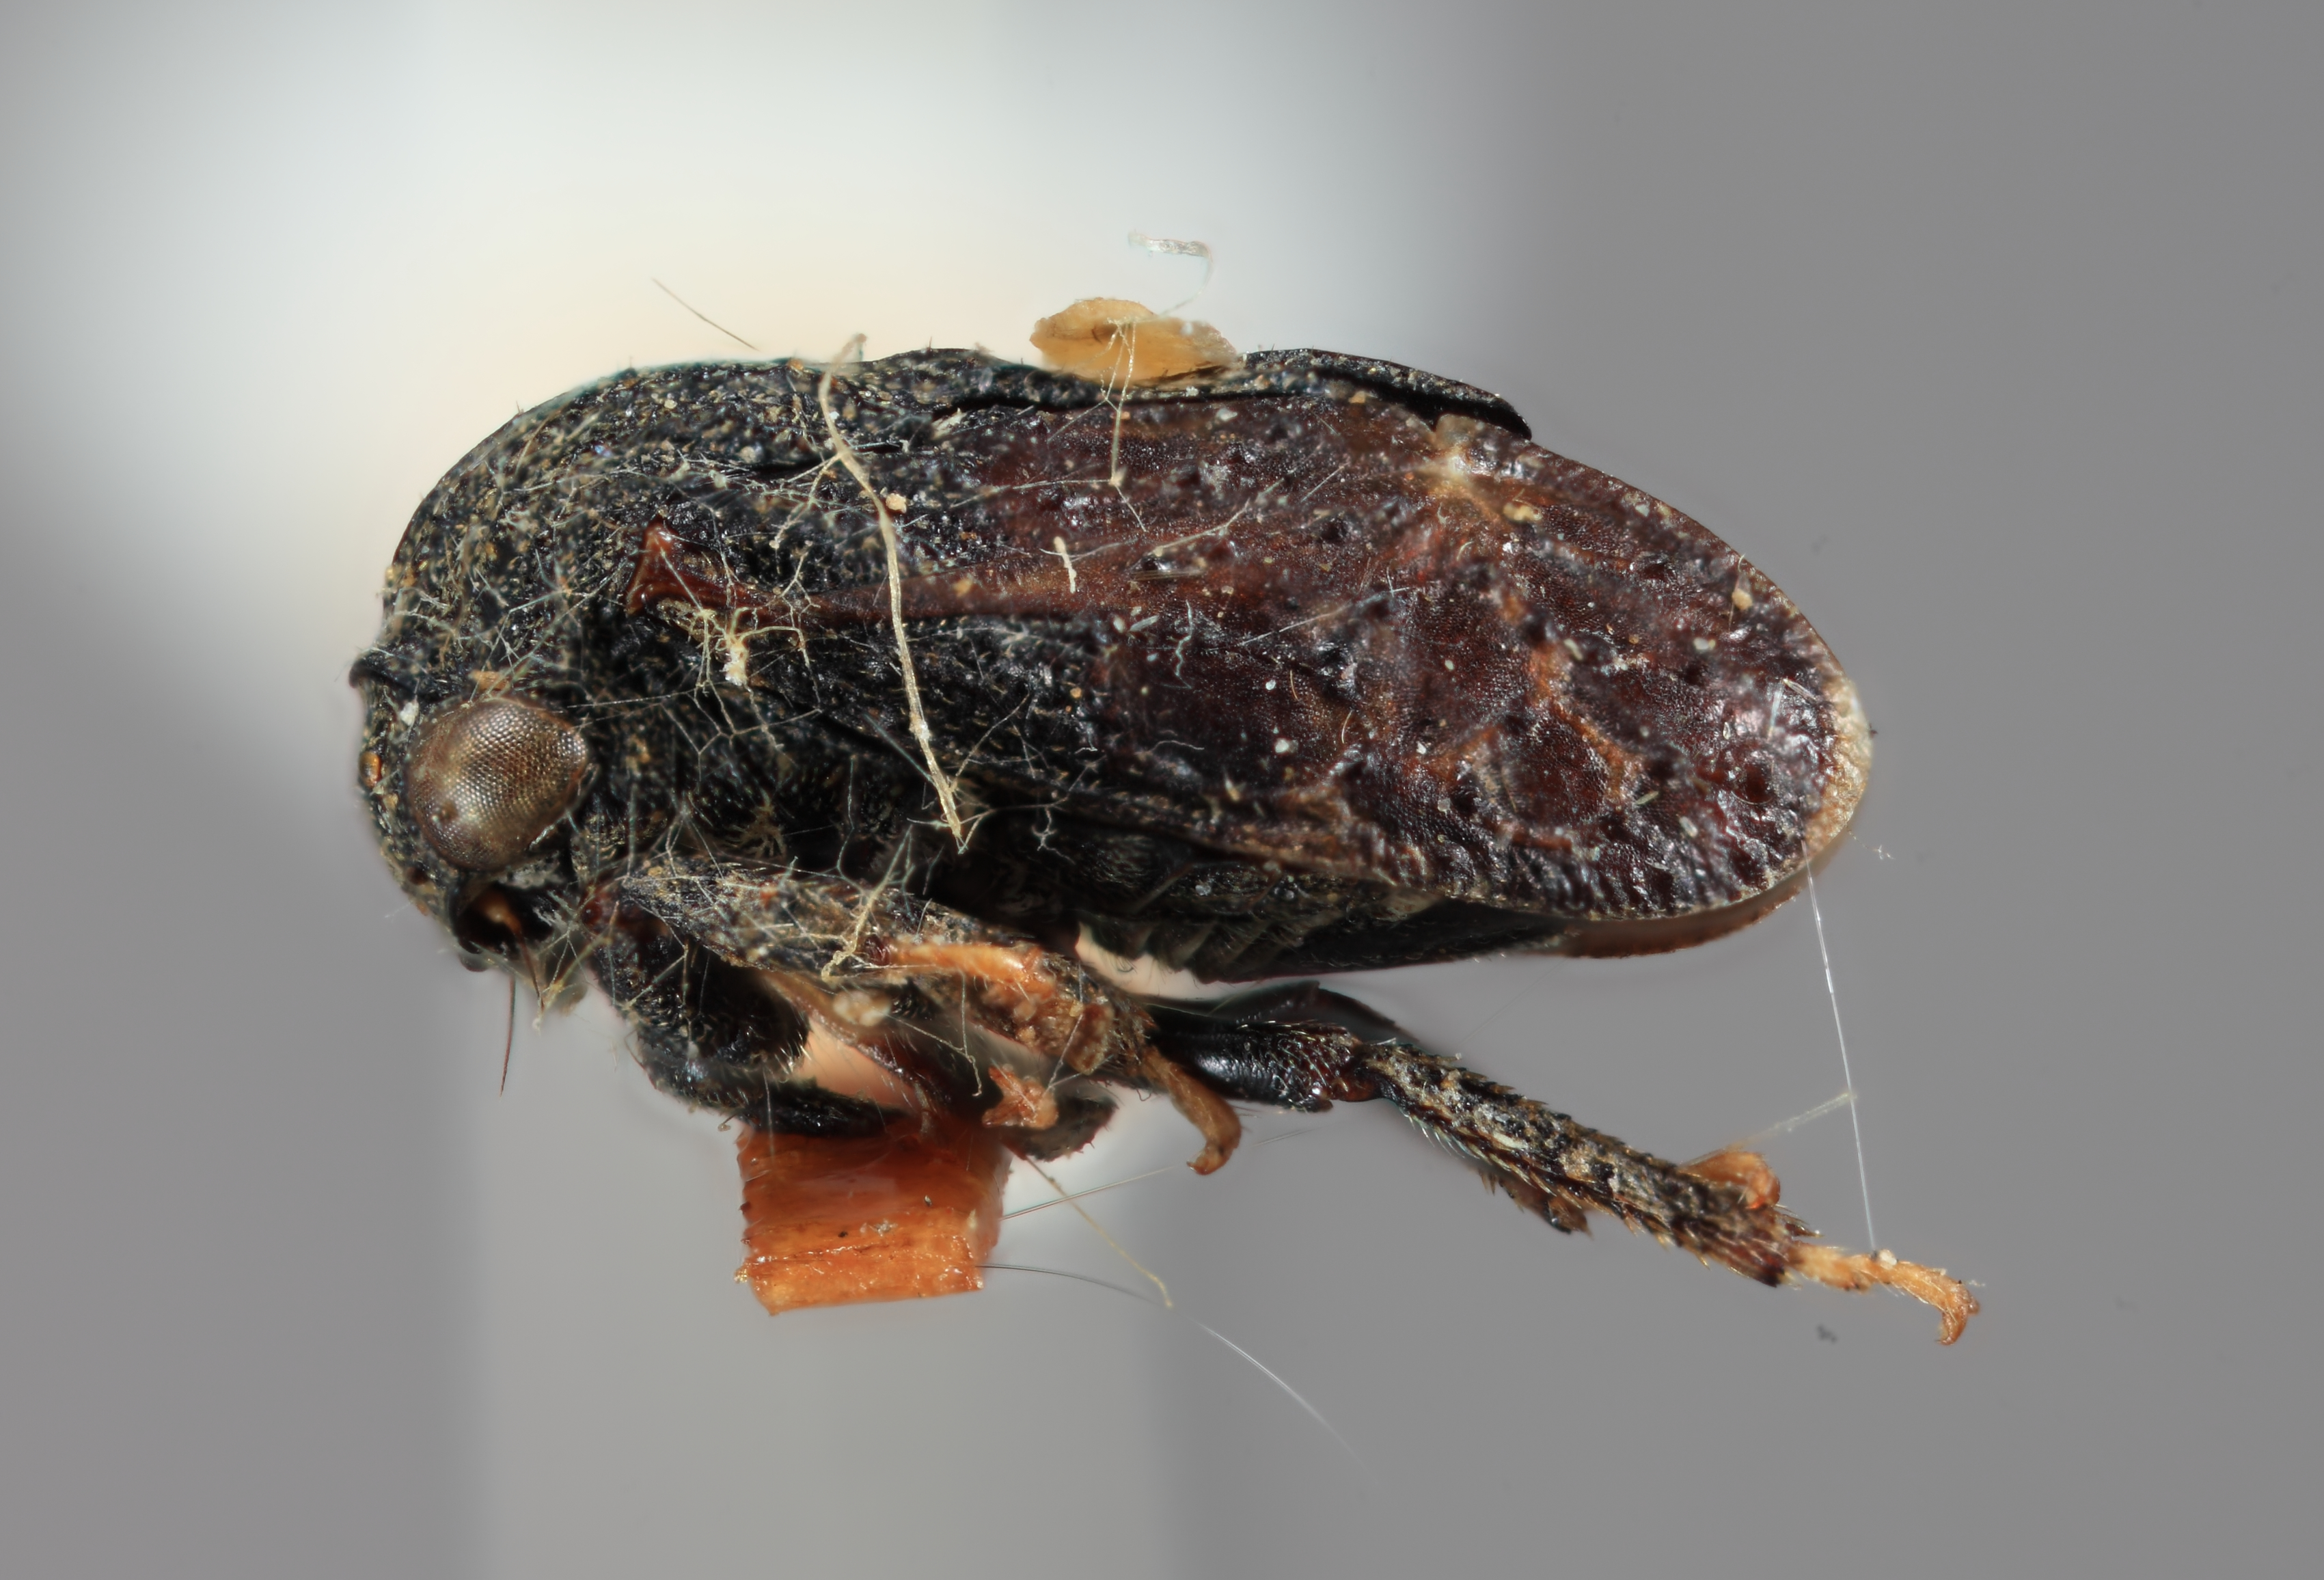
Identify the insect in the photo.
Gargara rugonervosa
